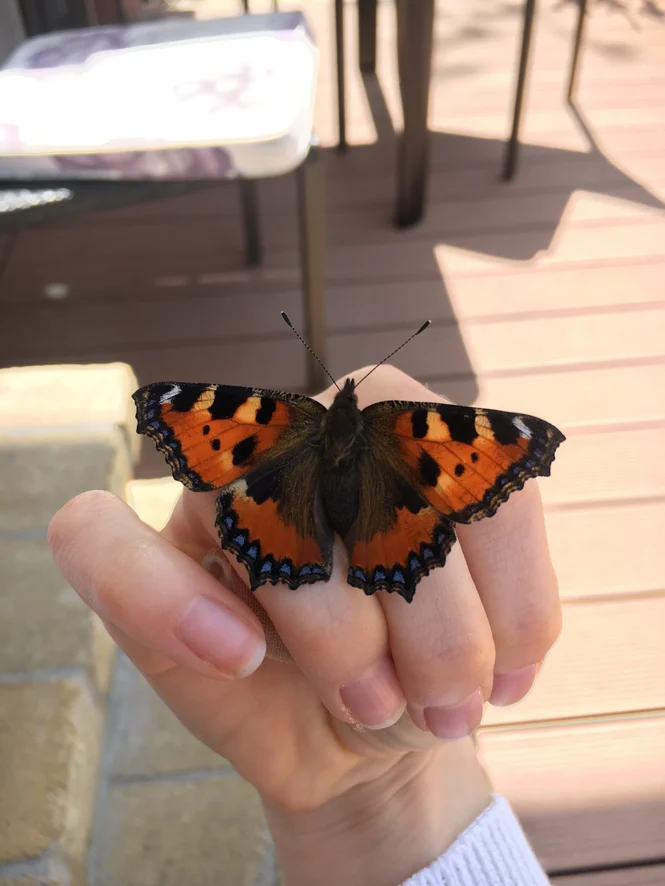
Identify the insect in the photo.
Aglais urticae
